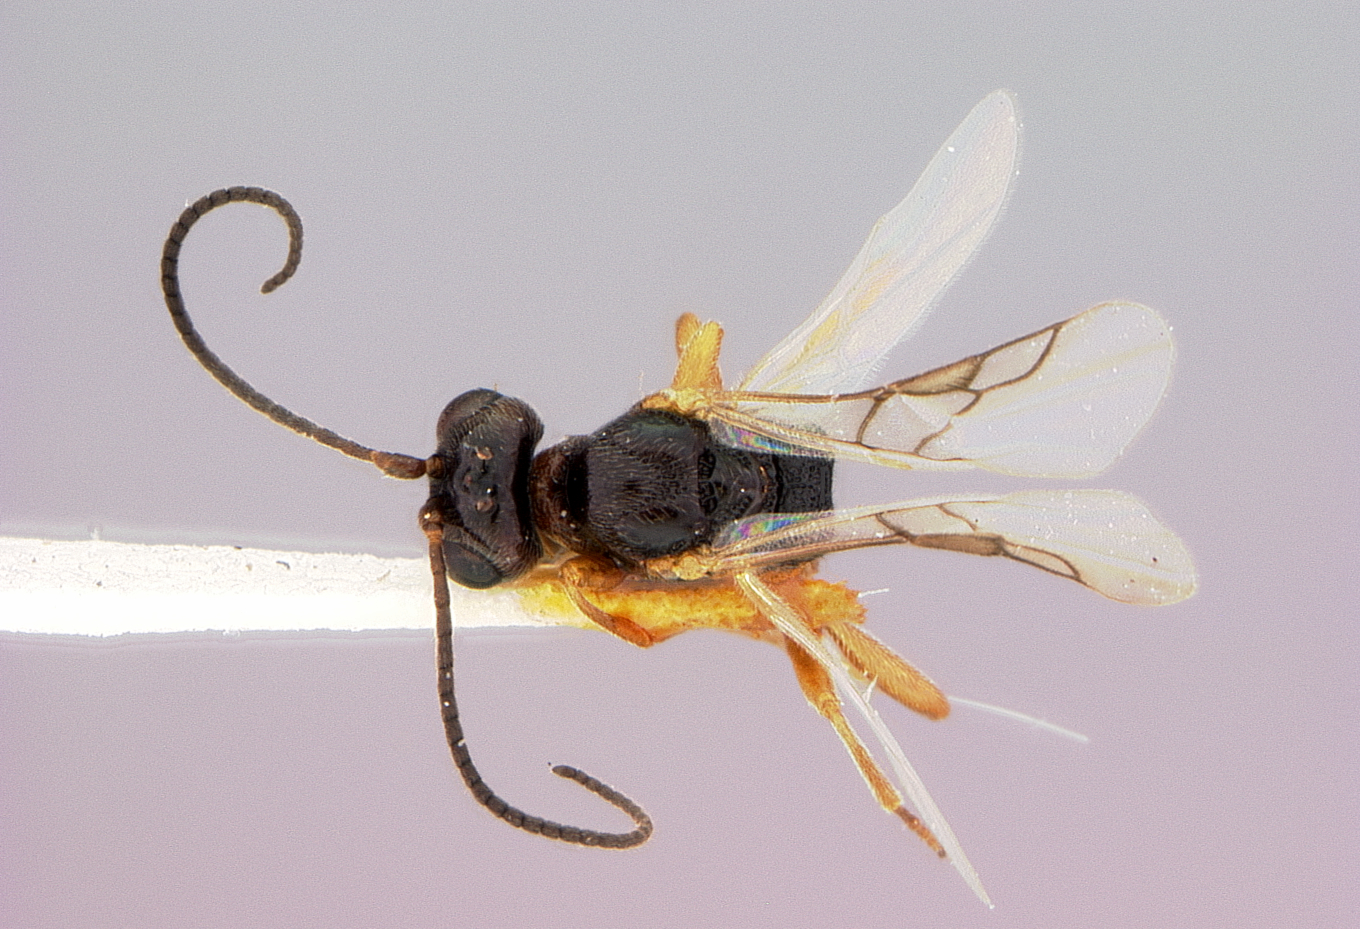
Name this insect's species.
Microctonus audax
